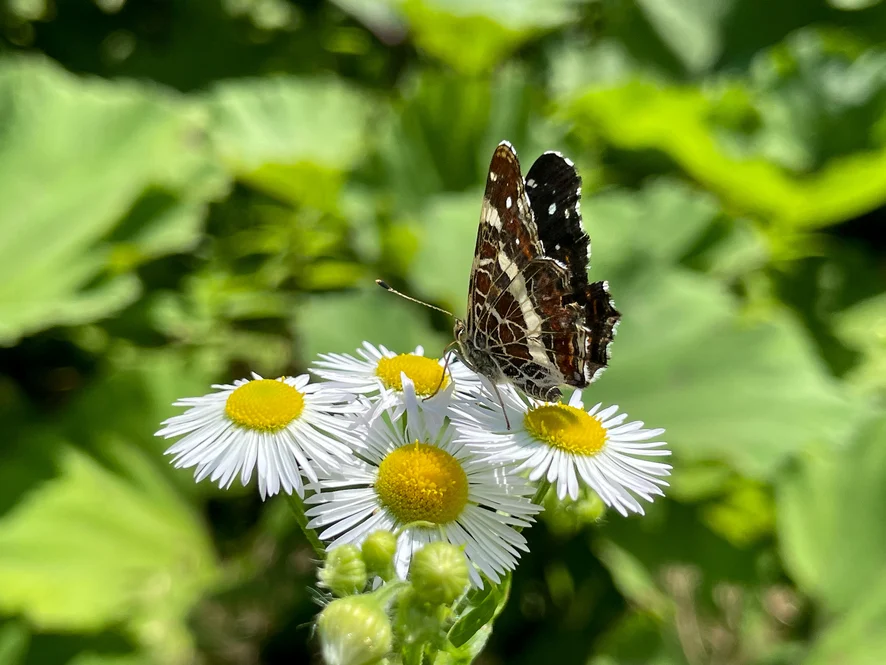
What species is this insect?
Araschnia levana
